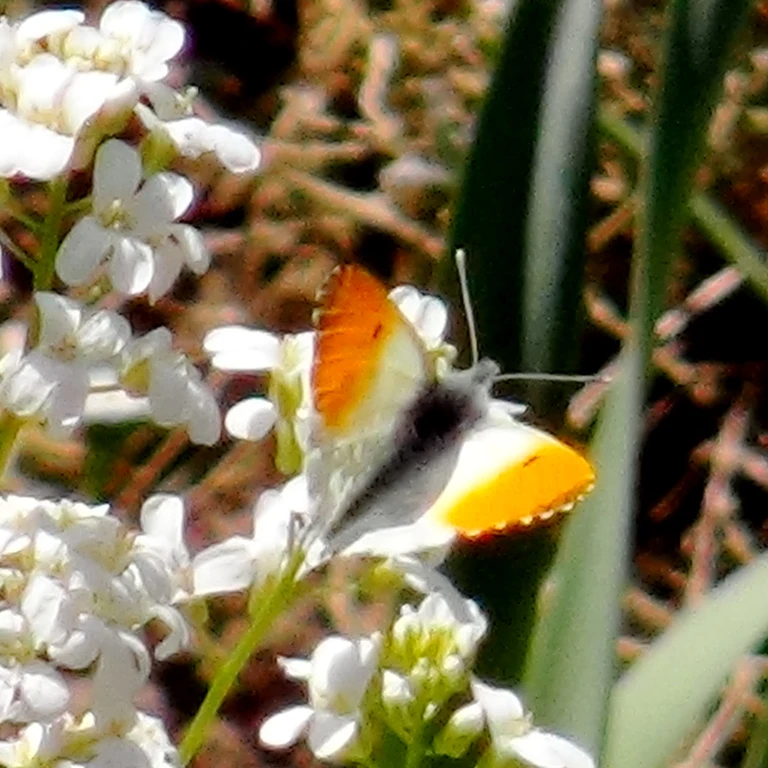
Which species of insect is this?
Anthocharis cardamines
